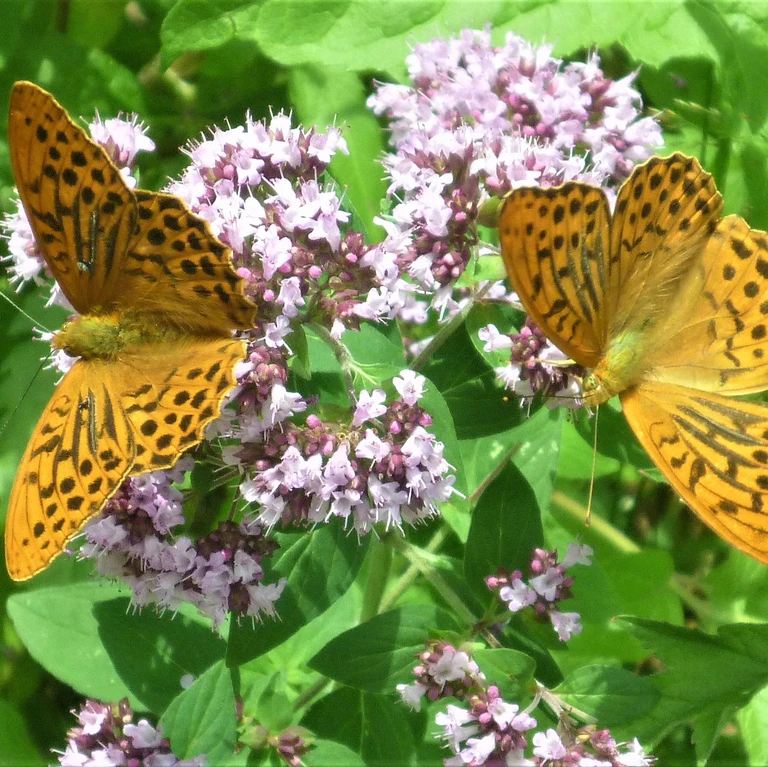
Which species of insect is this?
Argynnis paphia
